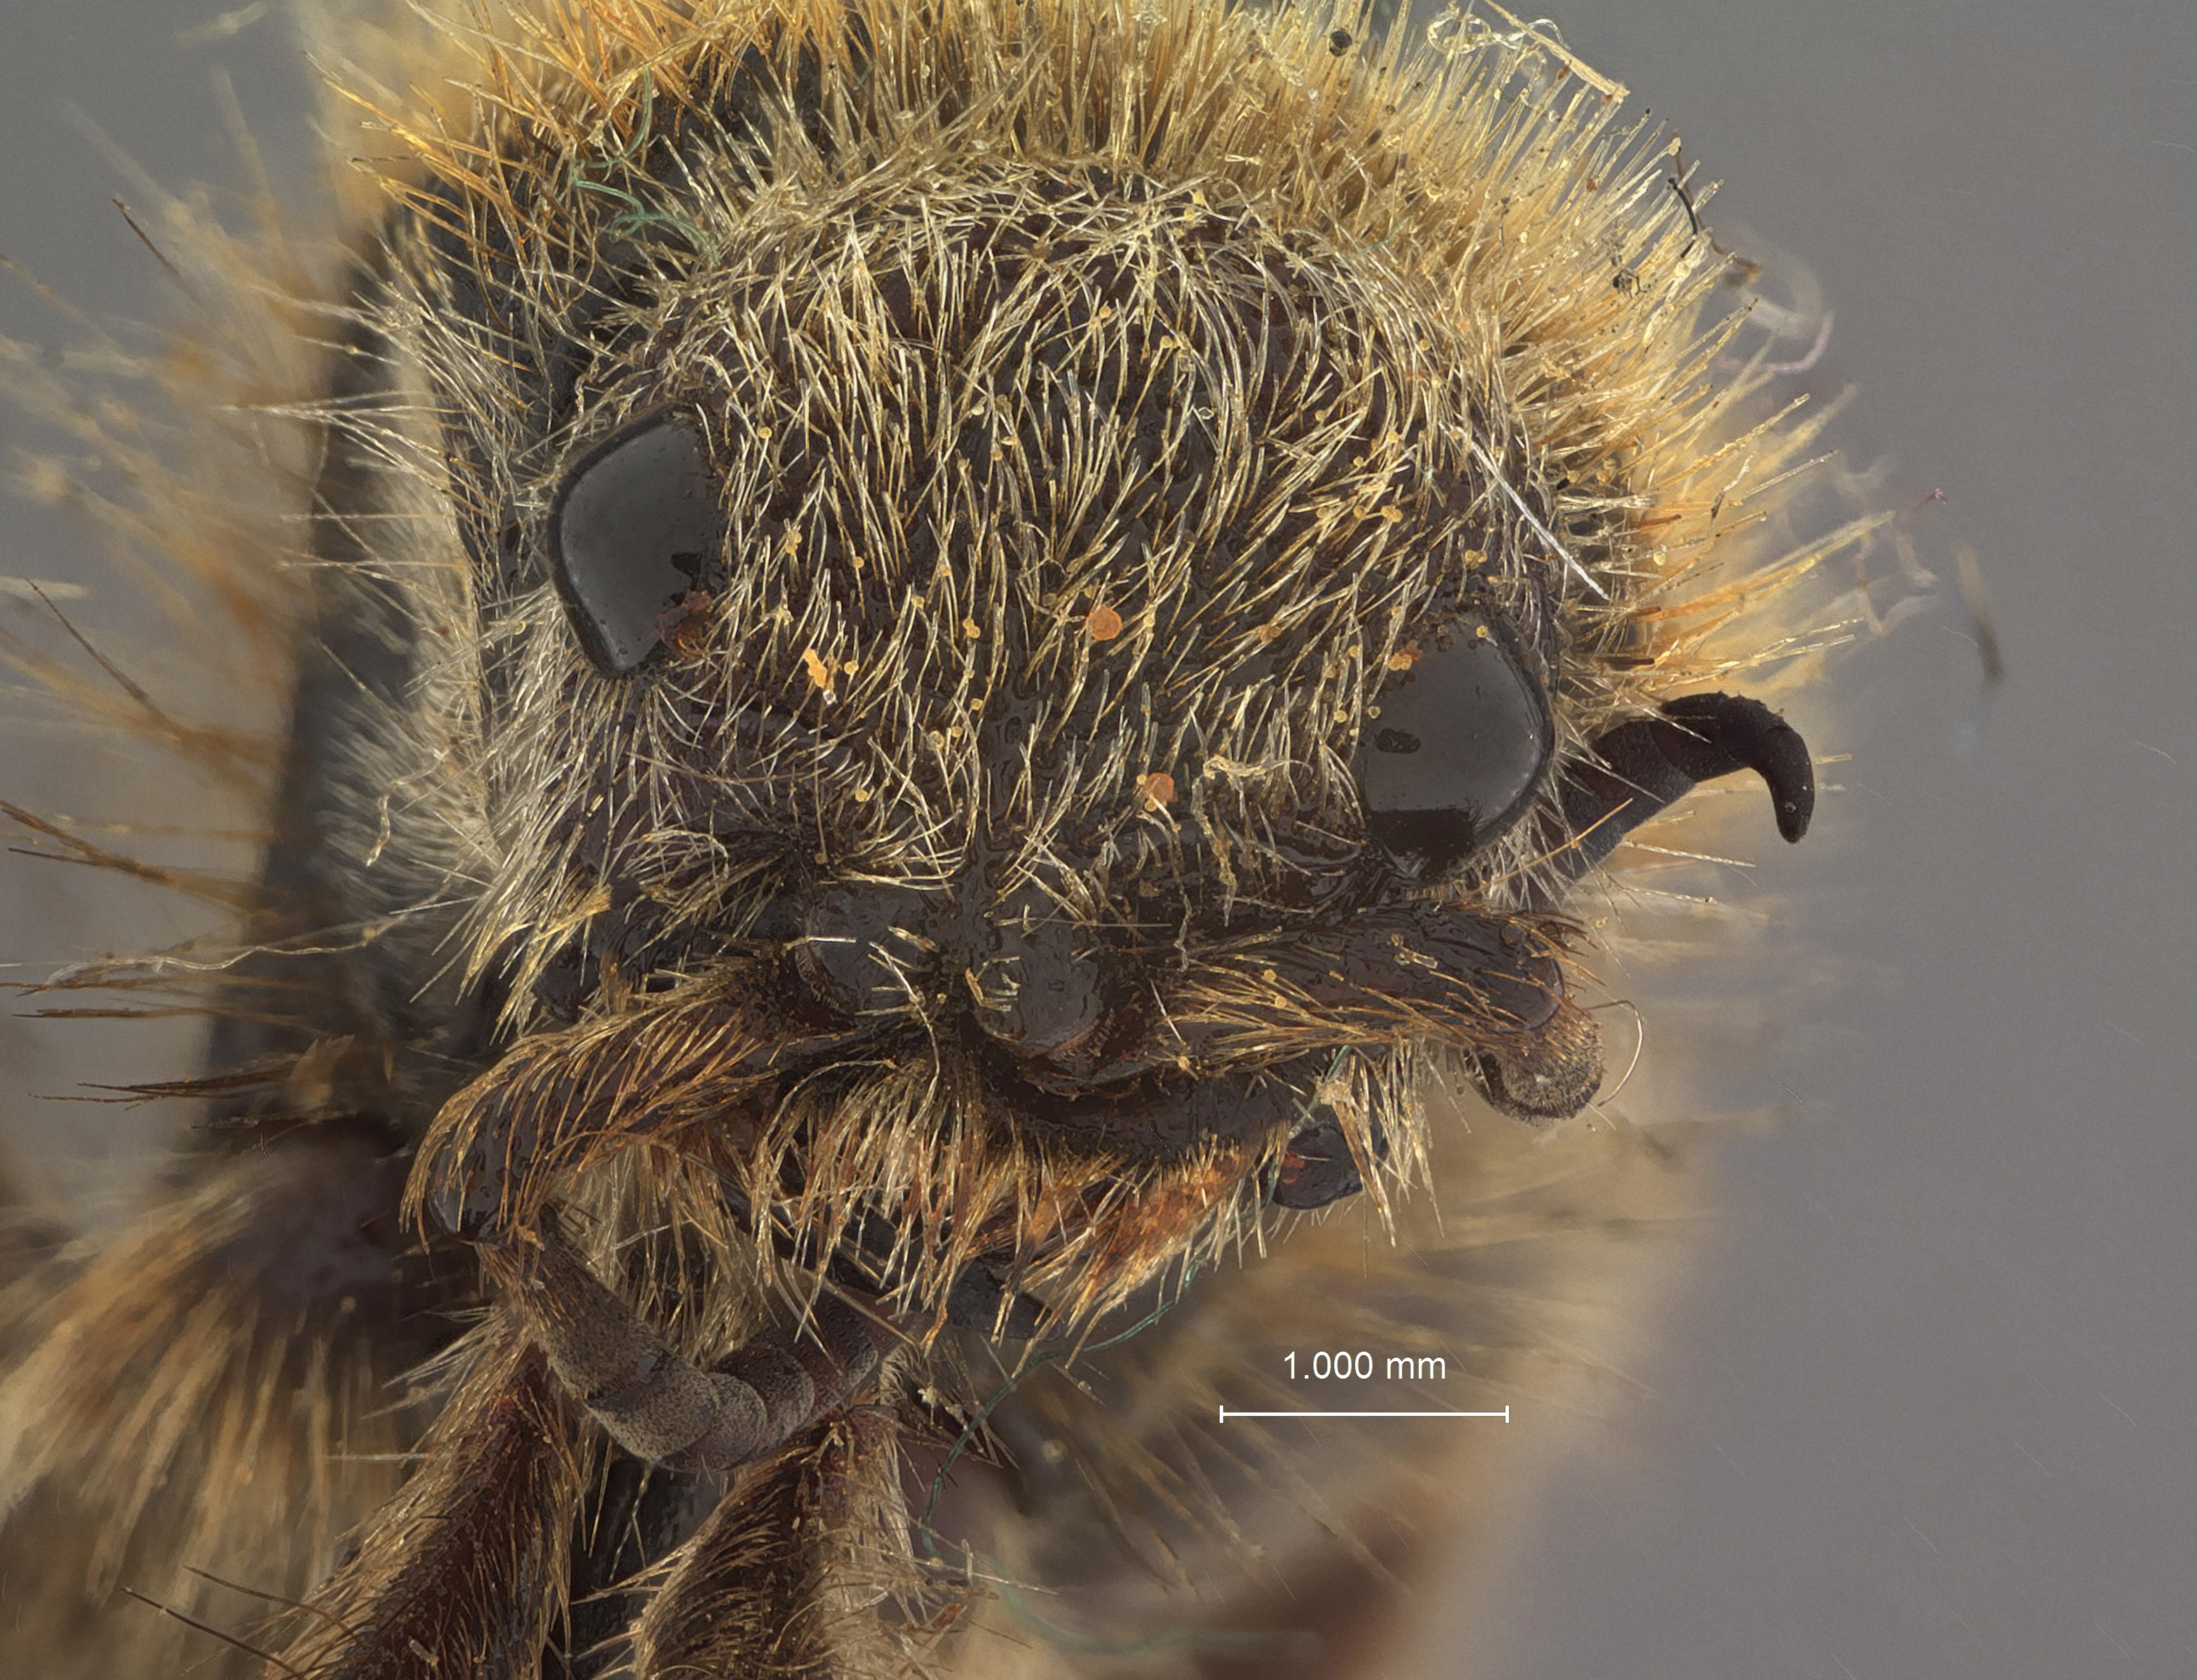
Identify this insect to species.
Dasymutilla hispidaria
